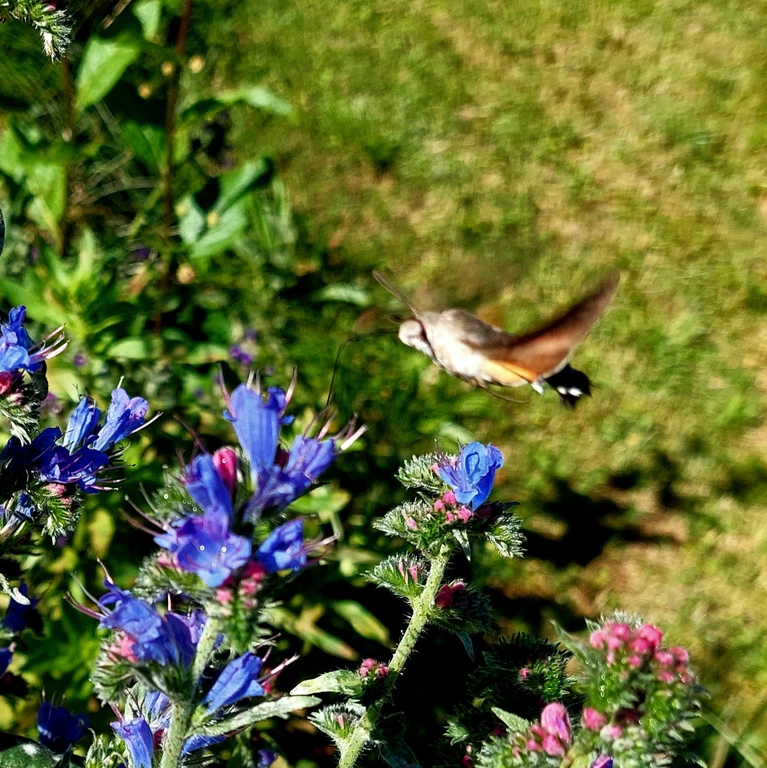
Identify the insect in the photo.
Macroglossum stellatarum
